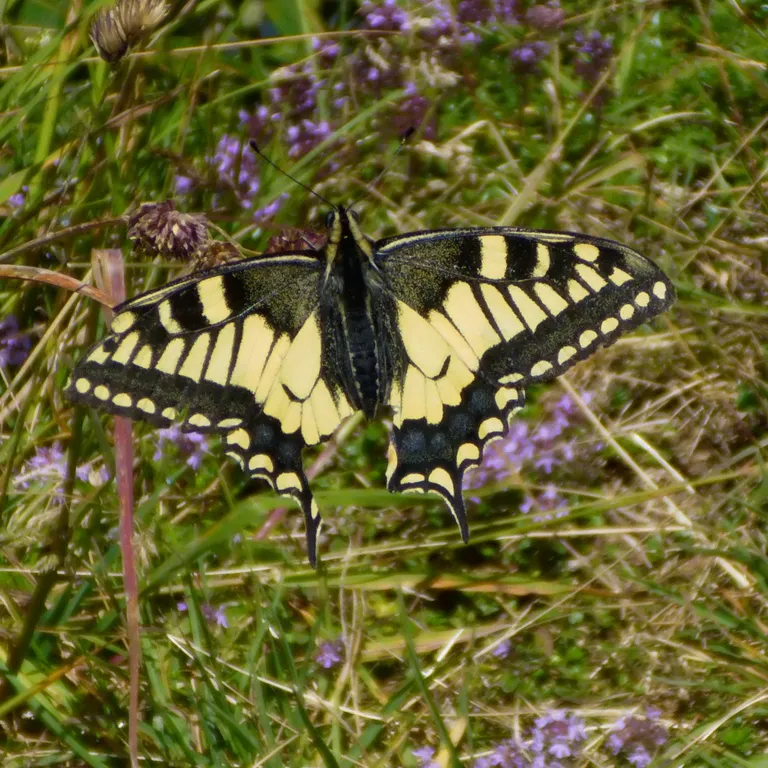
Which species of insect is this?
Papilio machaon
